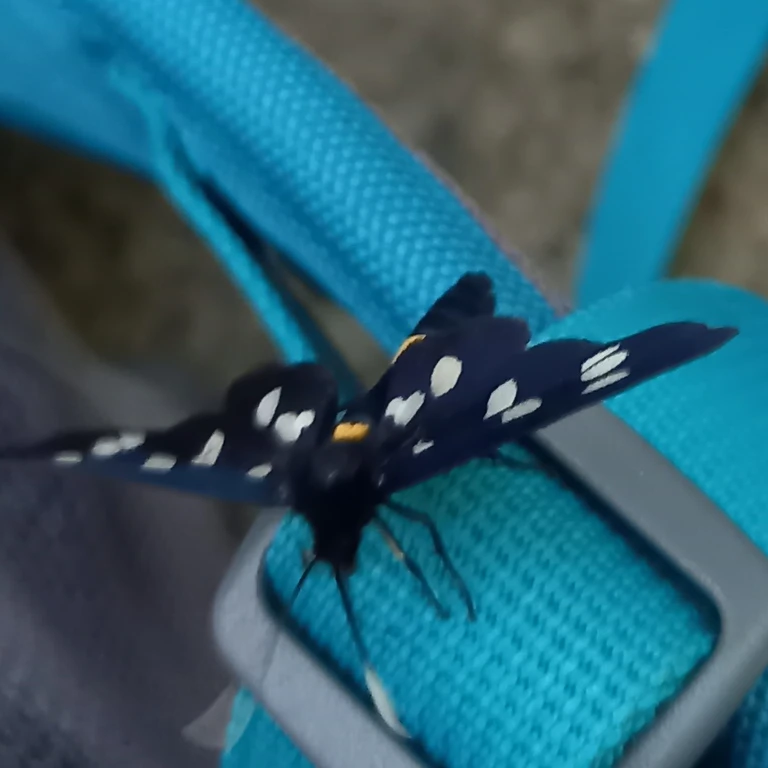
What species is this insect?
Amata phegea
